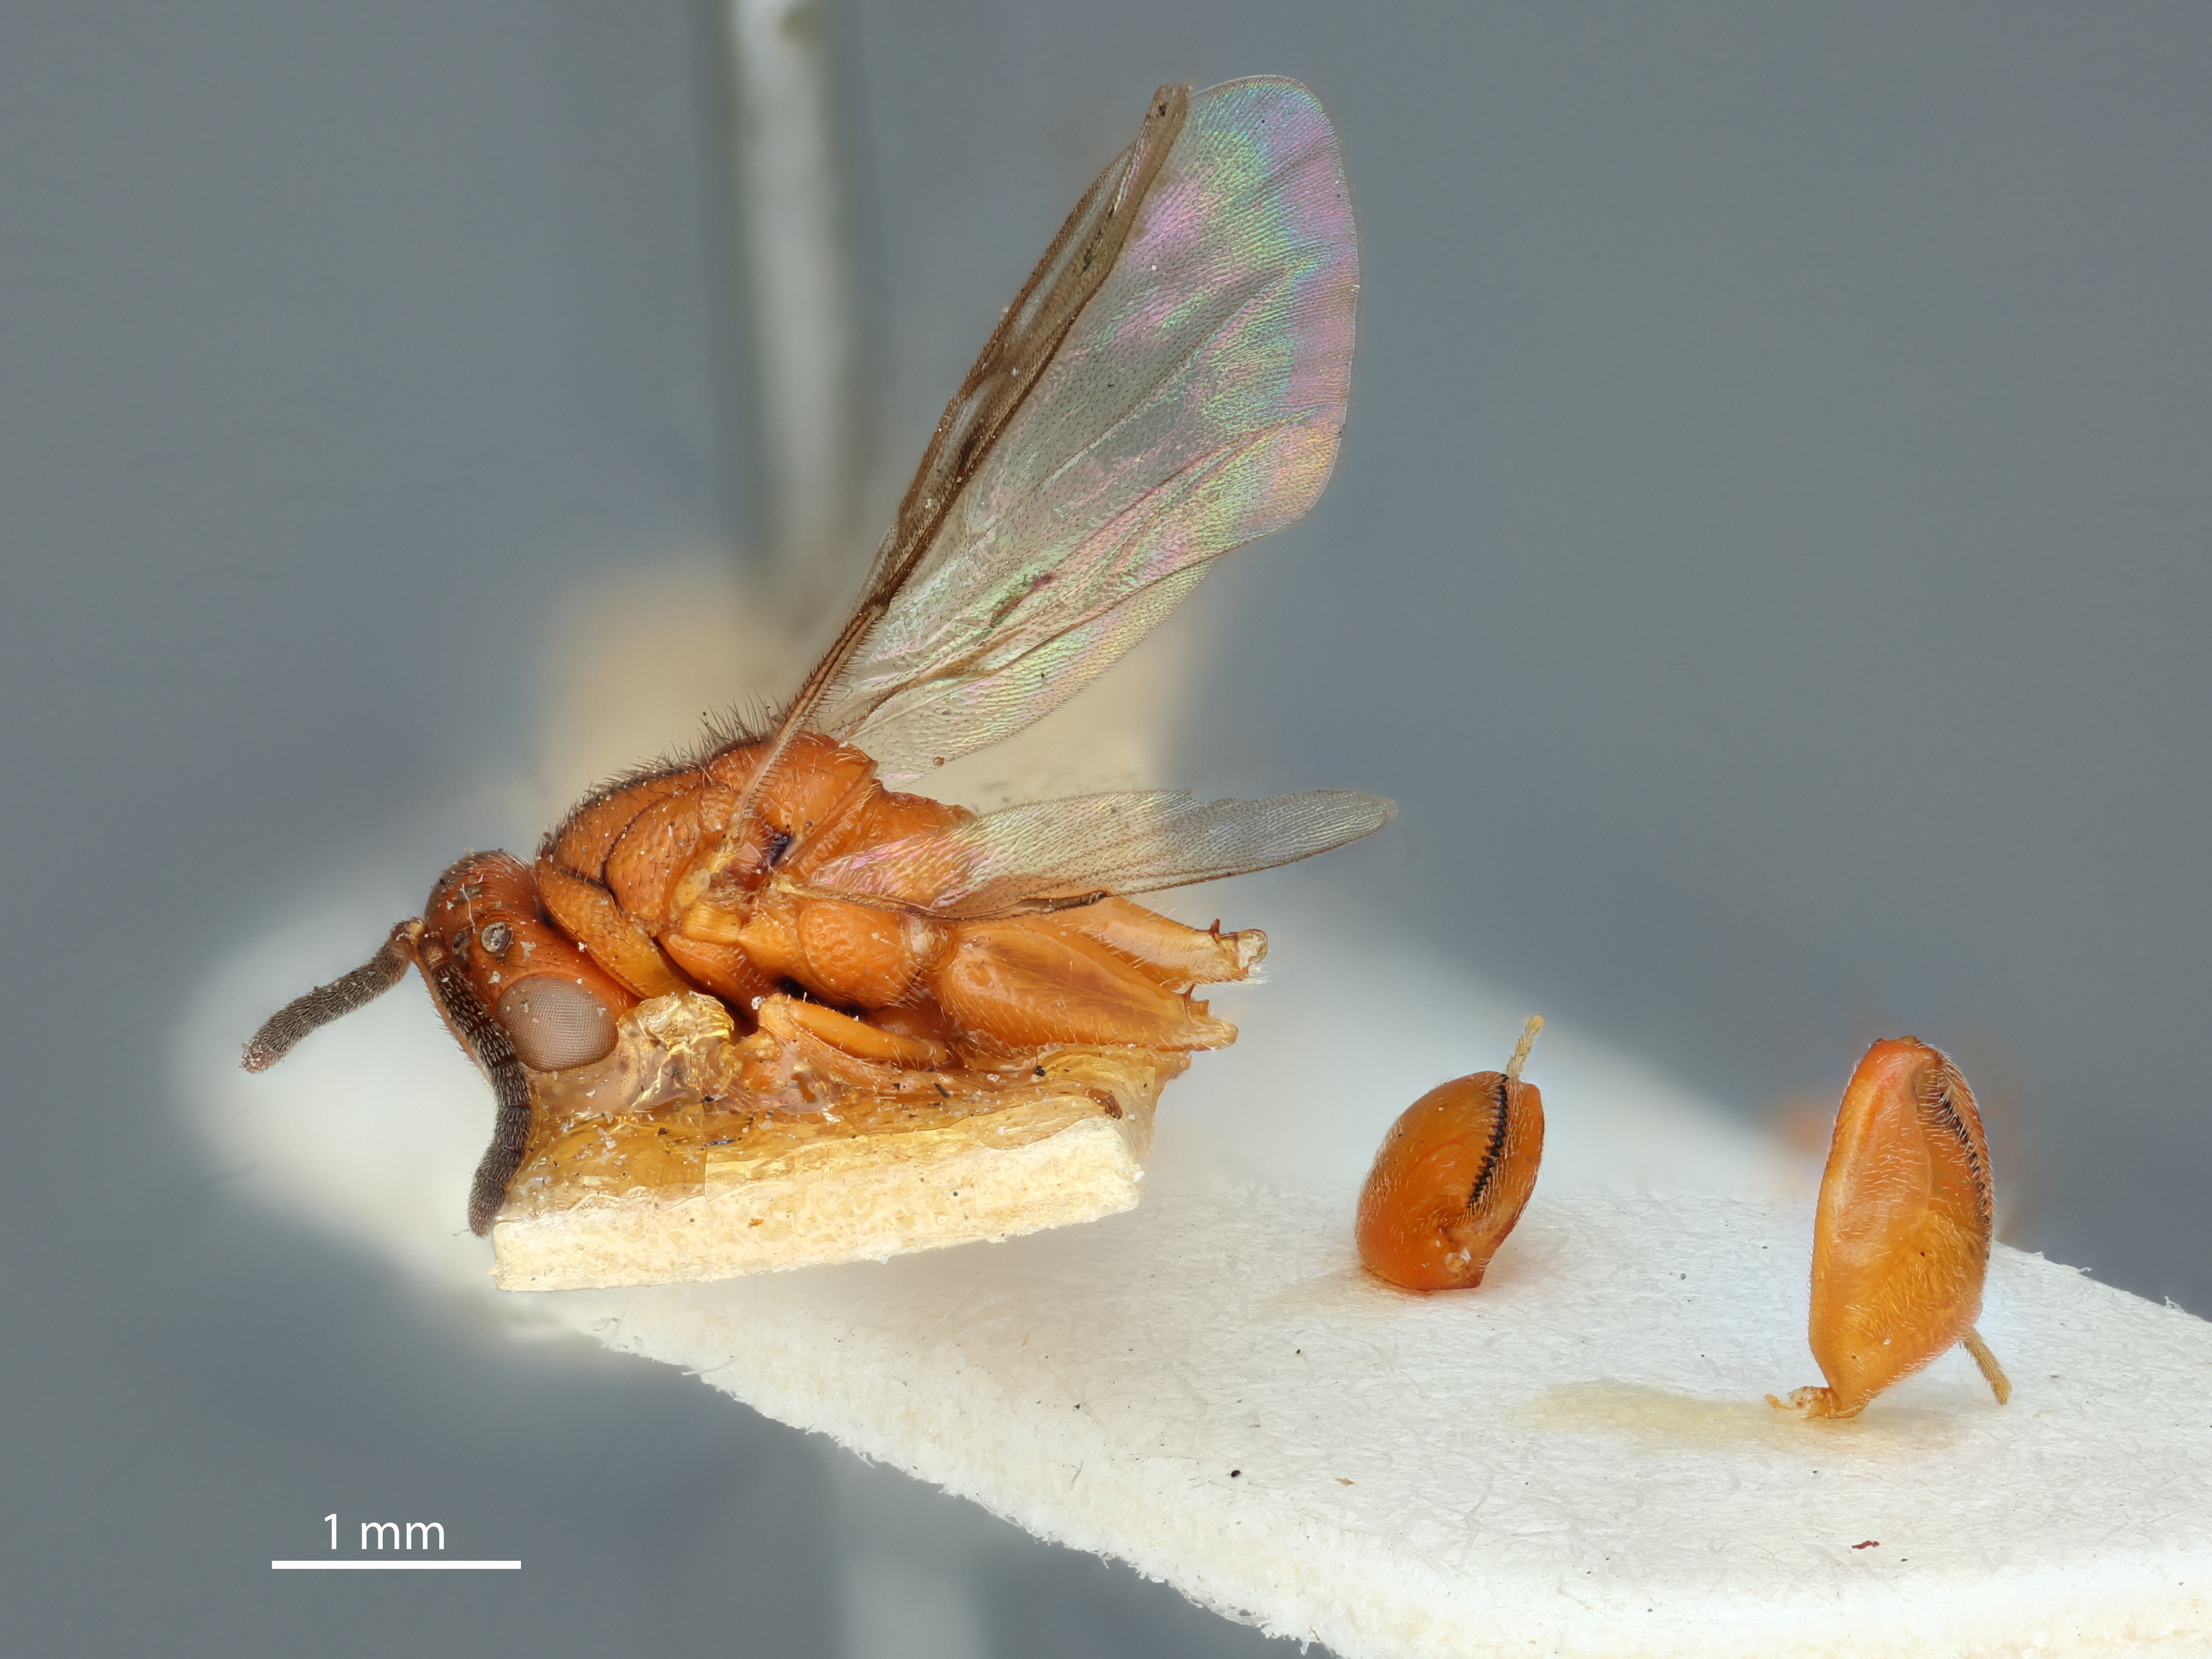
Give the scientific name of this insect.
Smicra vittata
